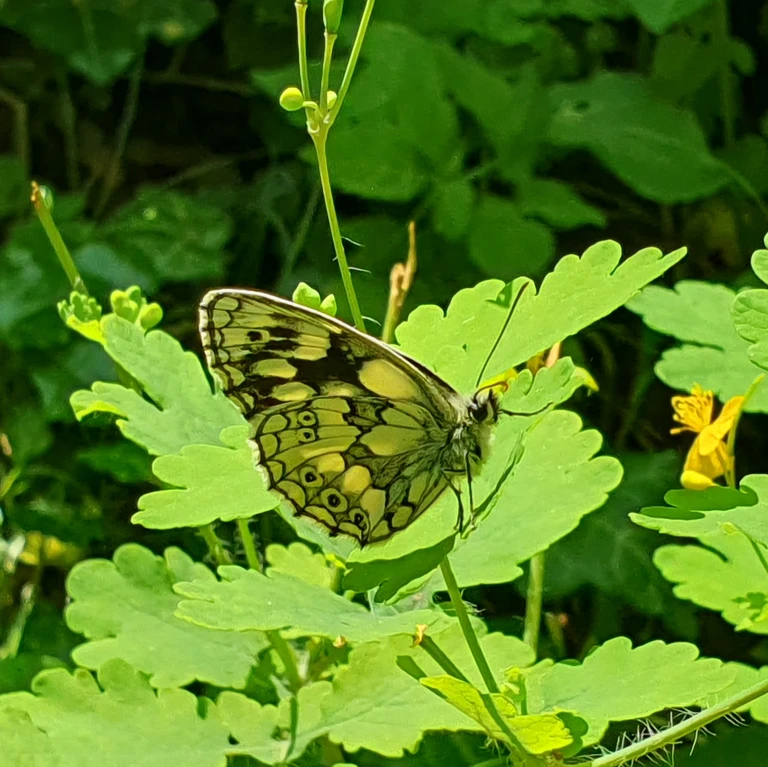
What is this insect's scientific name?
Melanargia galathea
